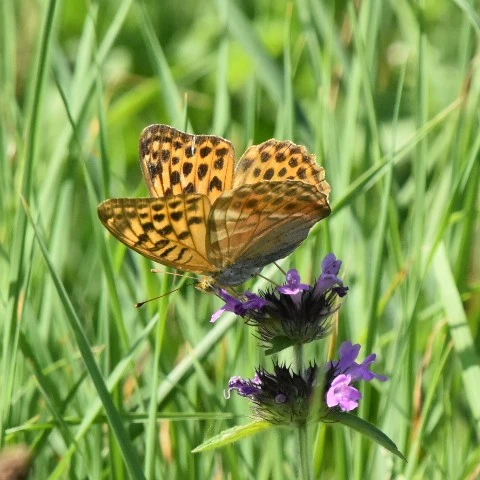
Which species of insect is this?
Argynnis paphia
